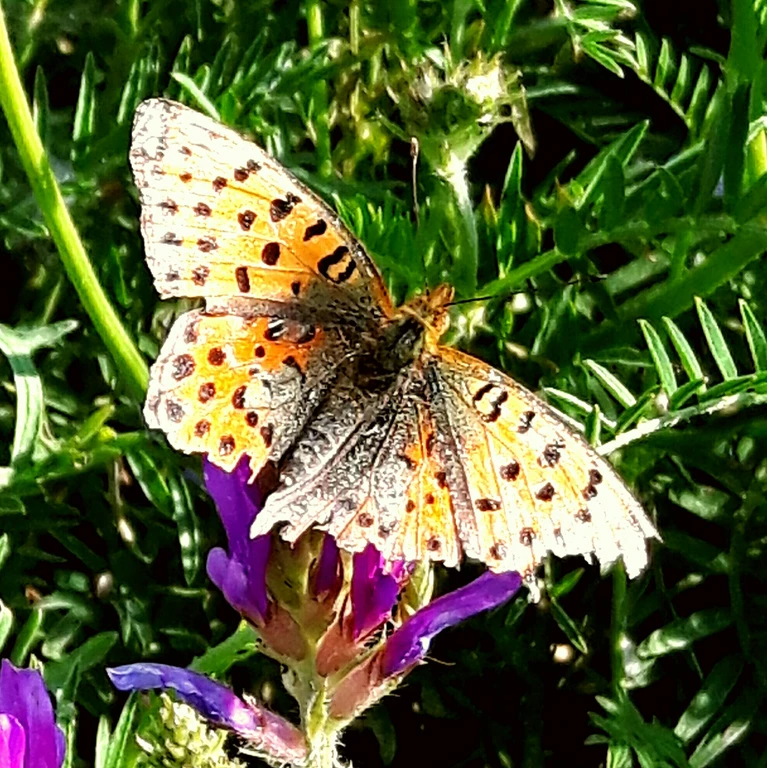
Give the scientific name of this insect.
Issoria lathonia
